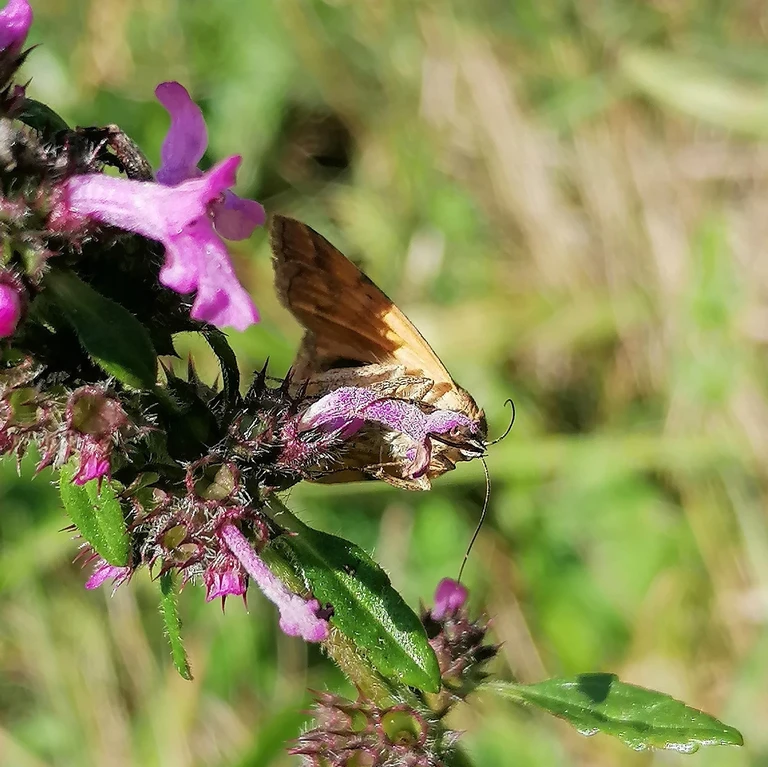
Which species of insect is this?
Euclidia glyphica
